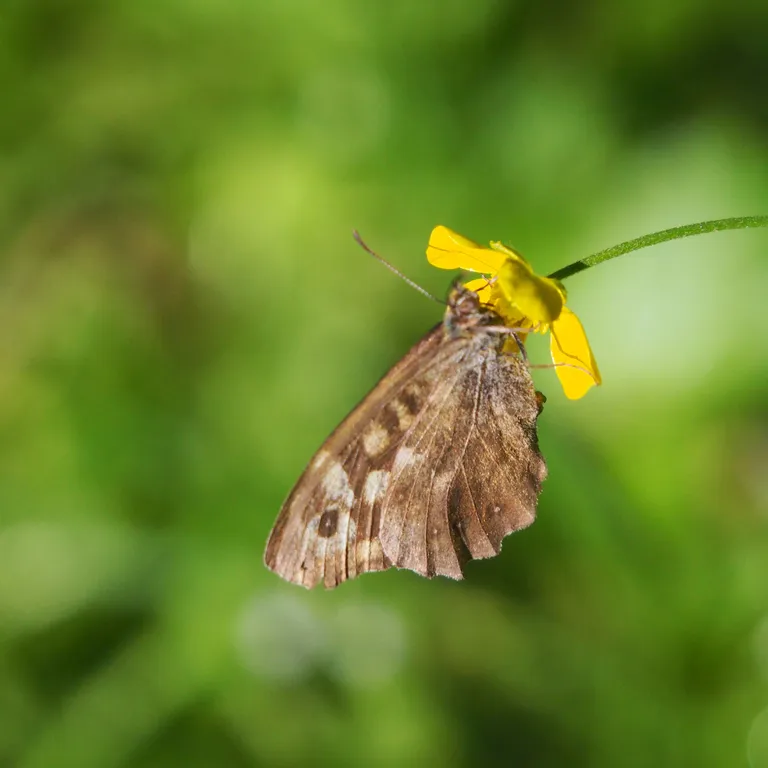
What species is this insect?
Pararge aegeria
